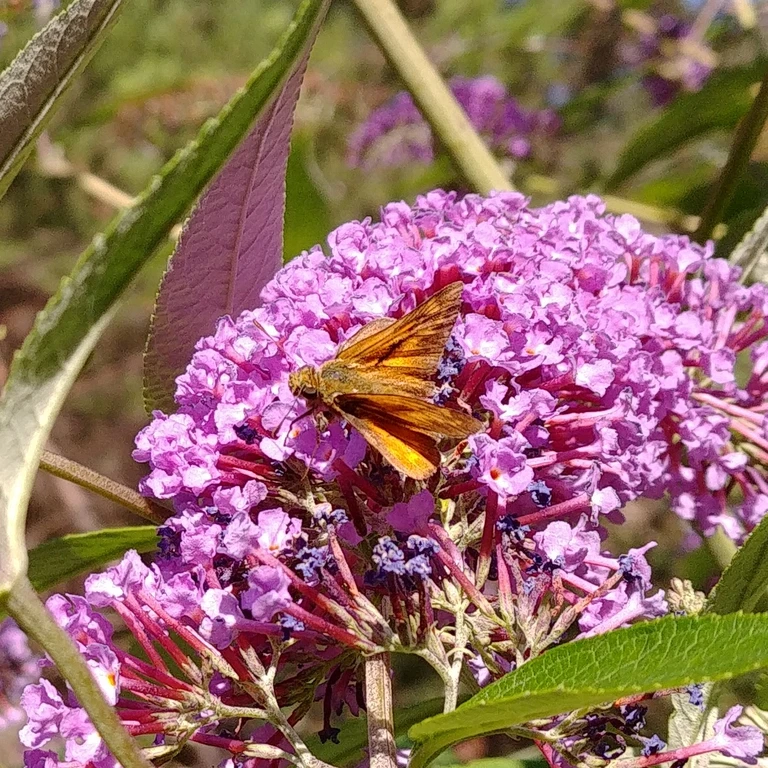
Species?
Ochlodes sylvanus (also Ochlodes venata)
